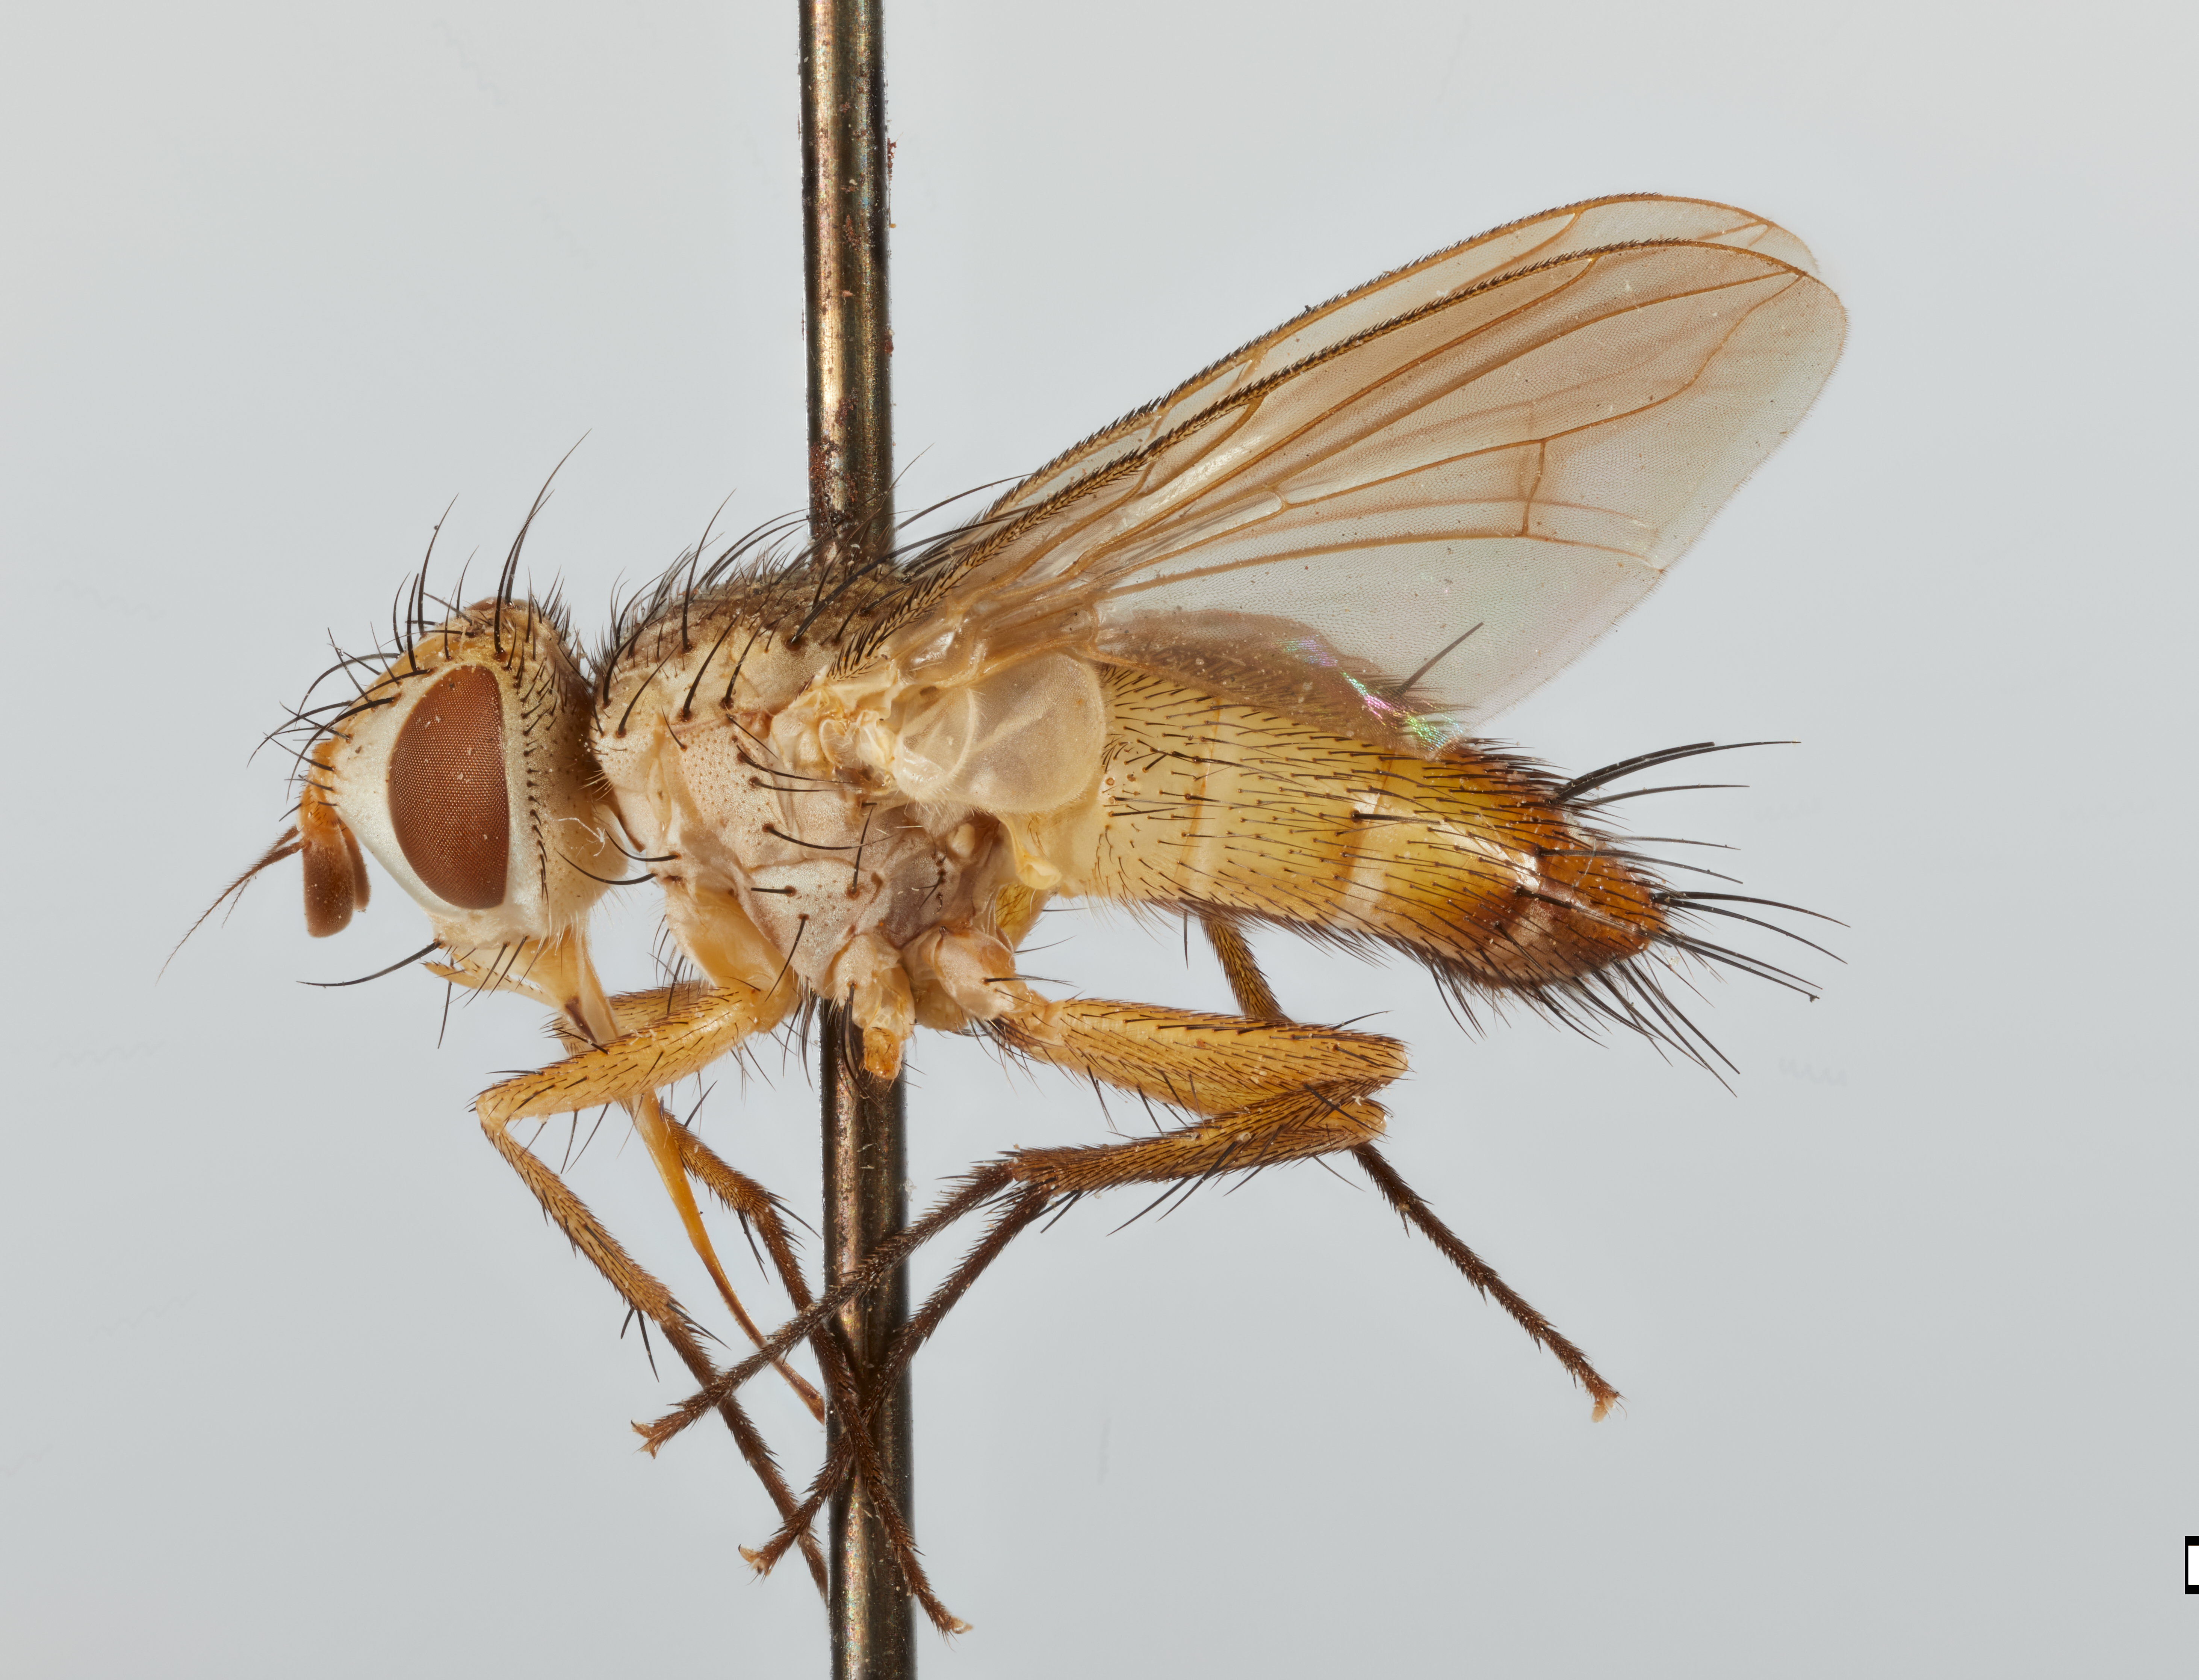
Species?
Leskiomima jaynesi
